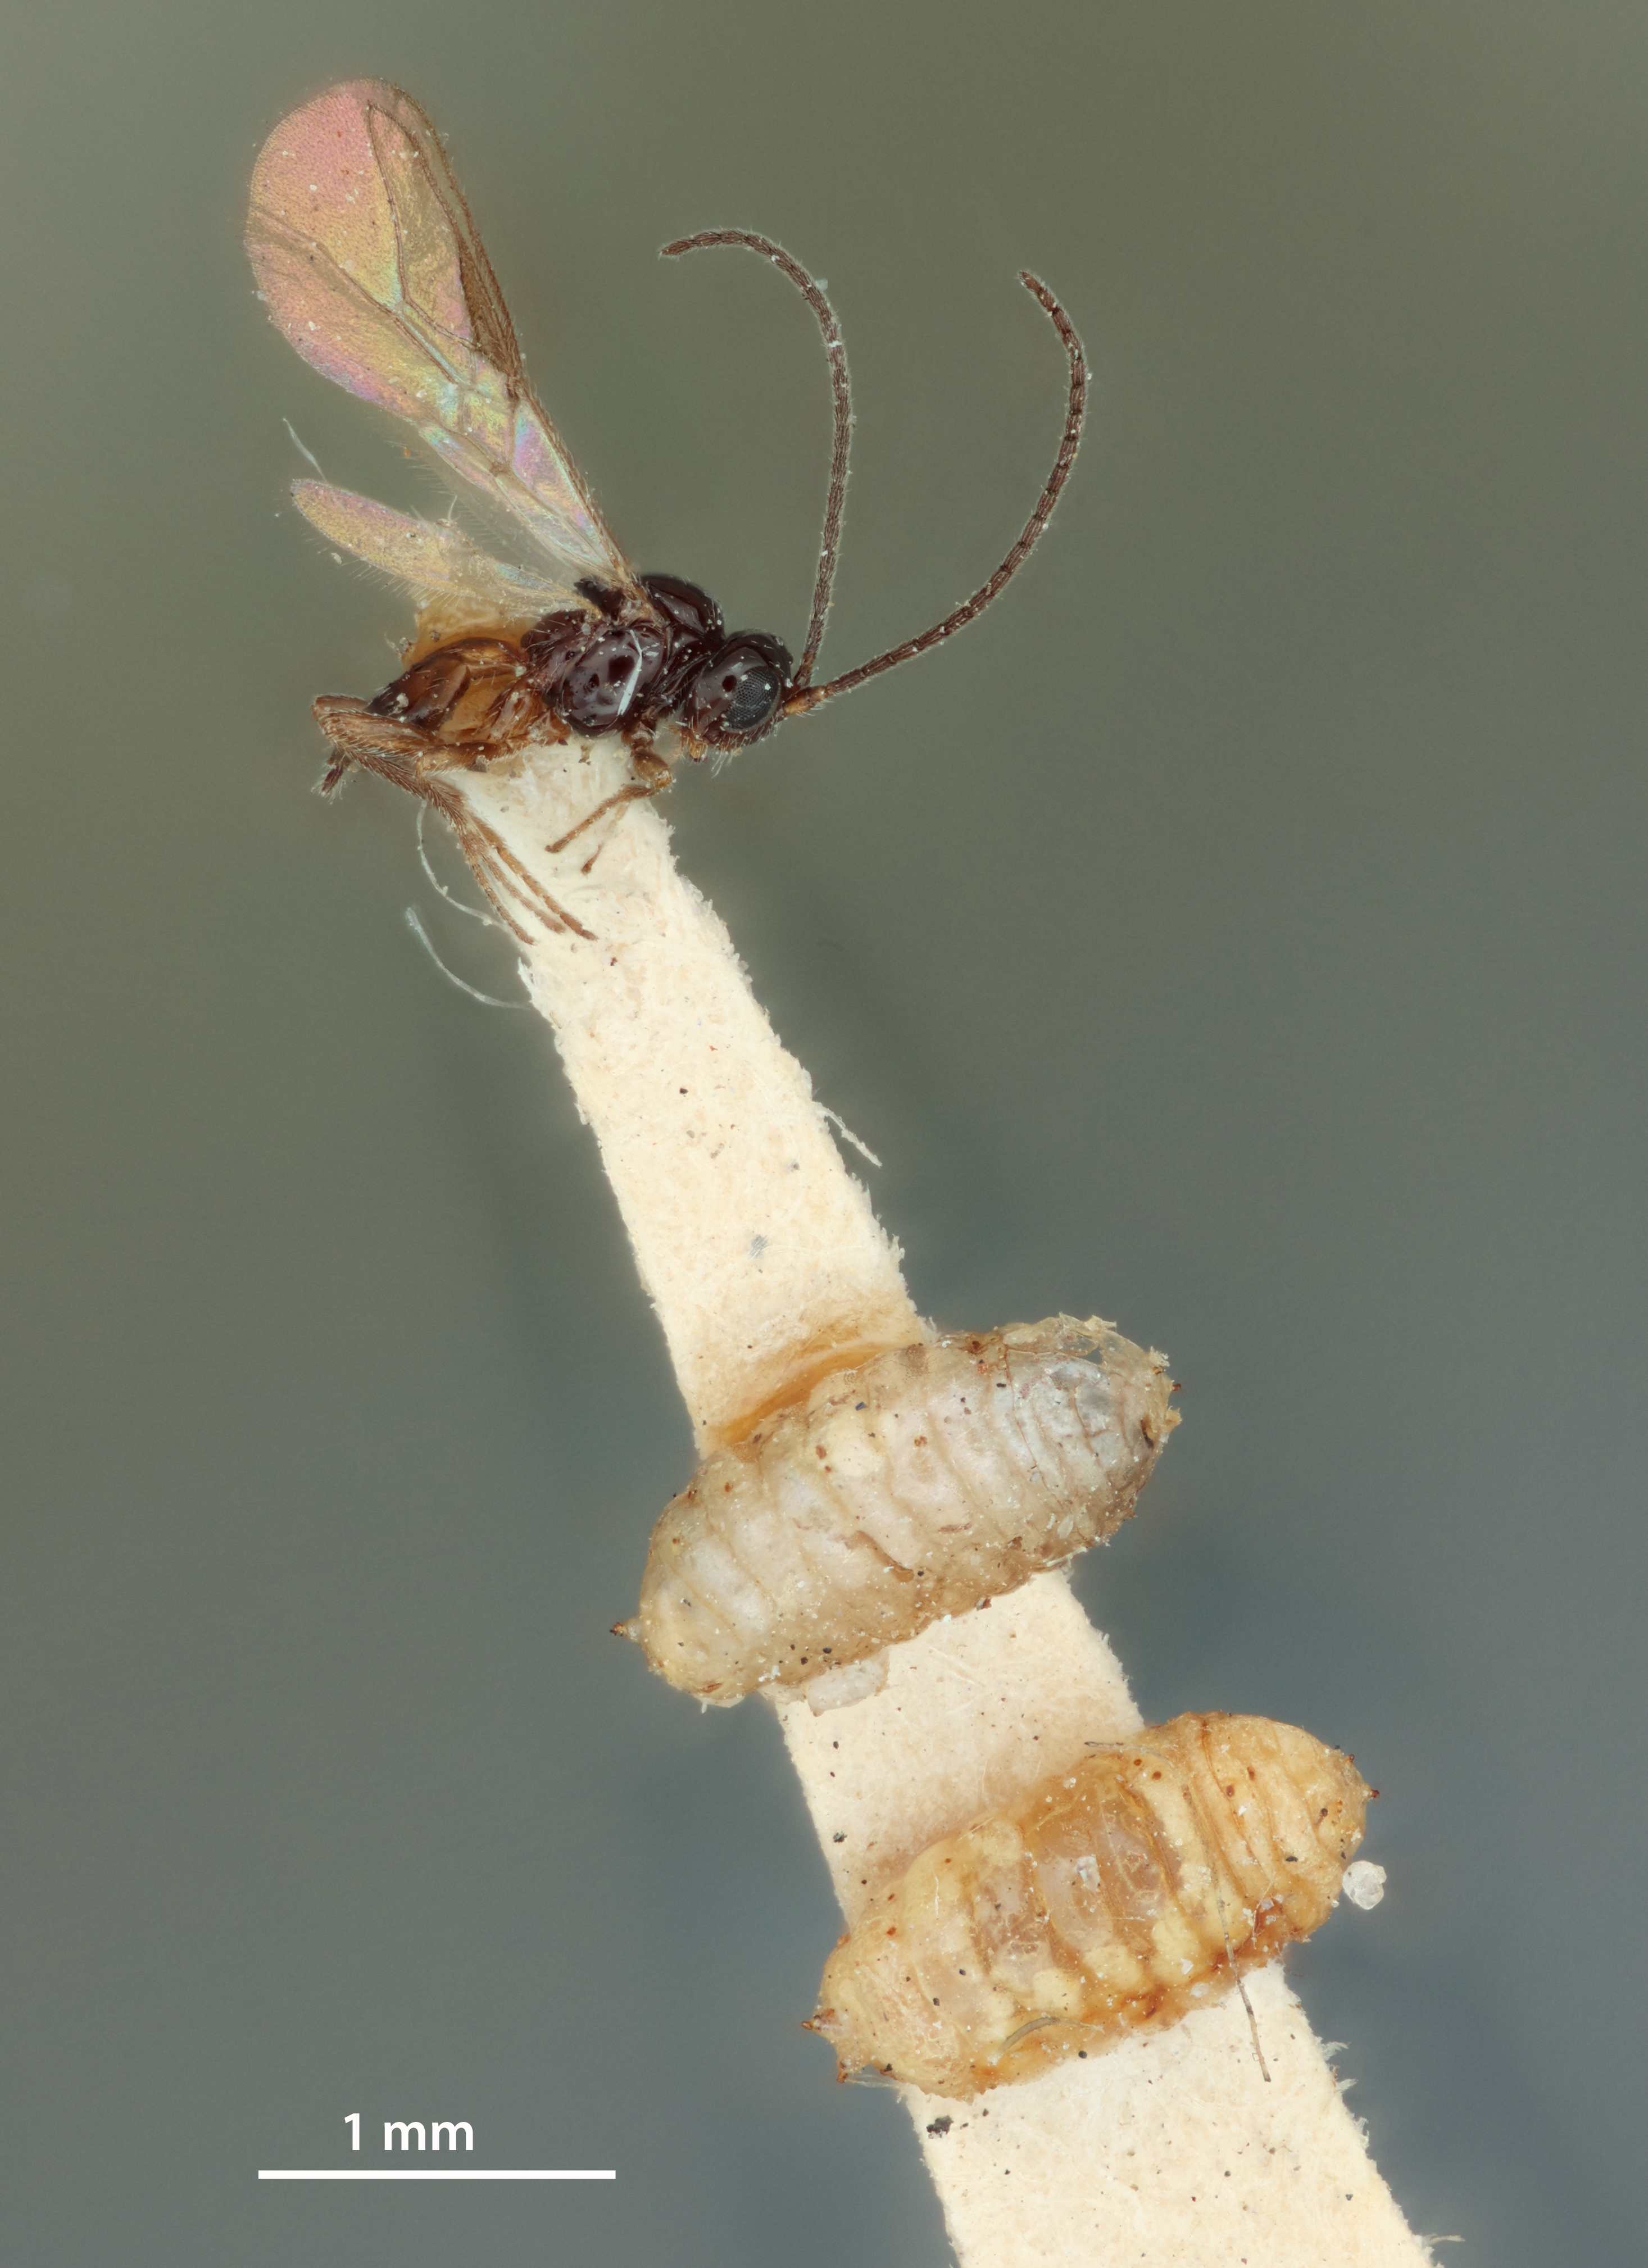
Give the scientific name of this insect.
Opius bruneipes
